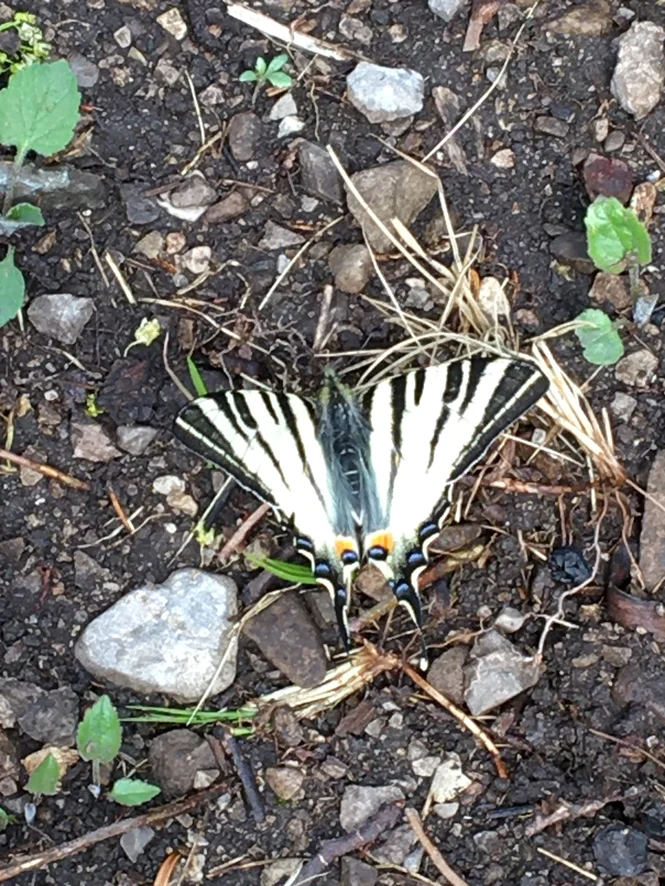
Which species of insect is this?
Iphiclides podalirius
